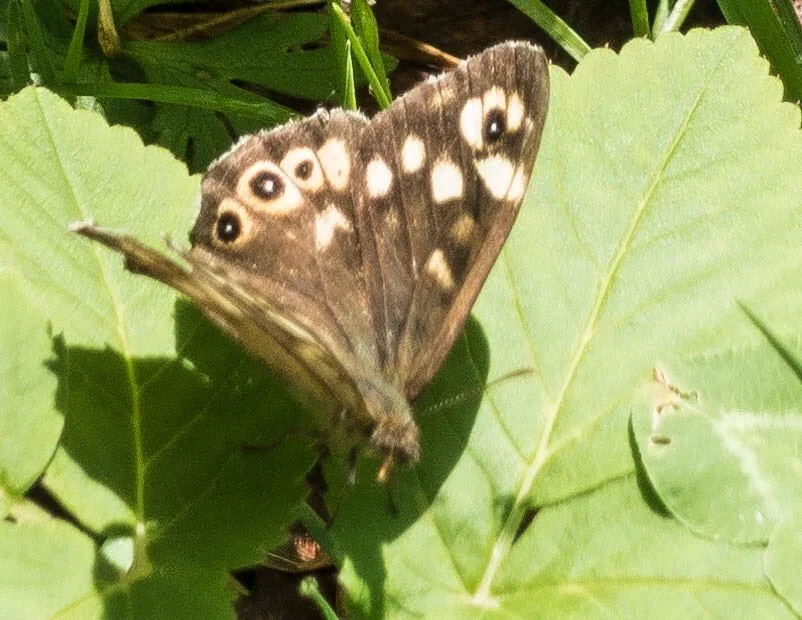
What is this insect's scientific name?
Pararge aegeria
